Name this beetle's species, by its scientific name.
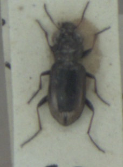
Notiophilus biguttatus
